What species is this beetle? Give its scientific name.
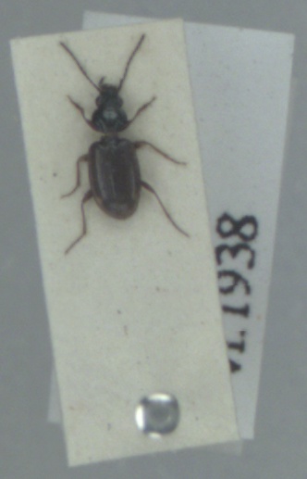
Bembidion lunulatum
